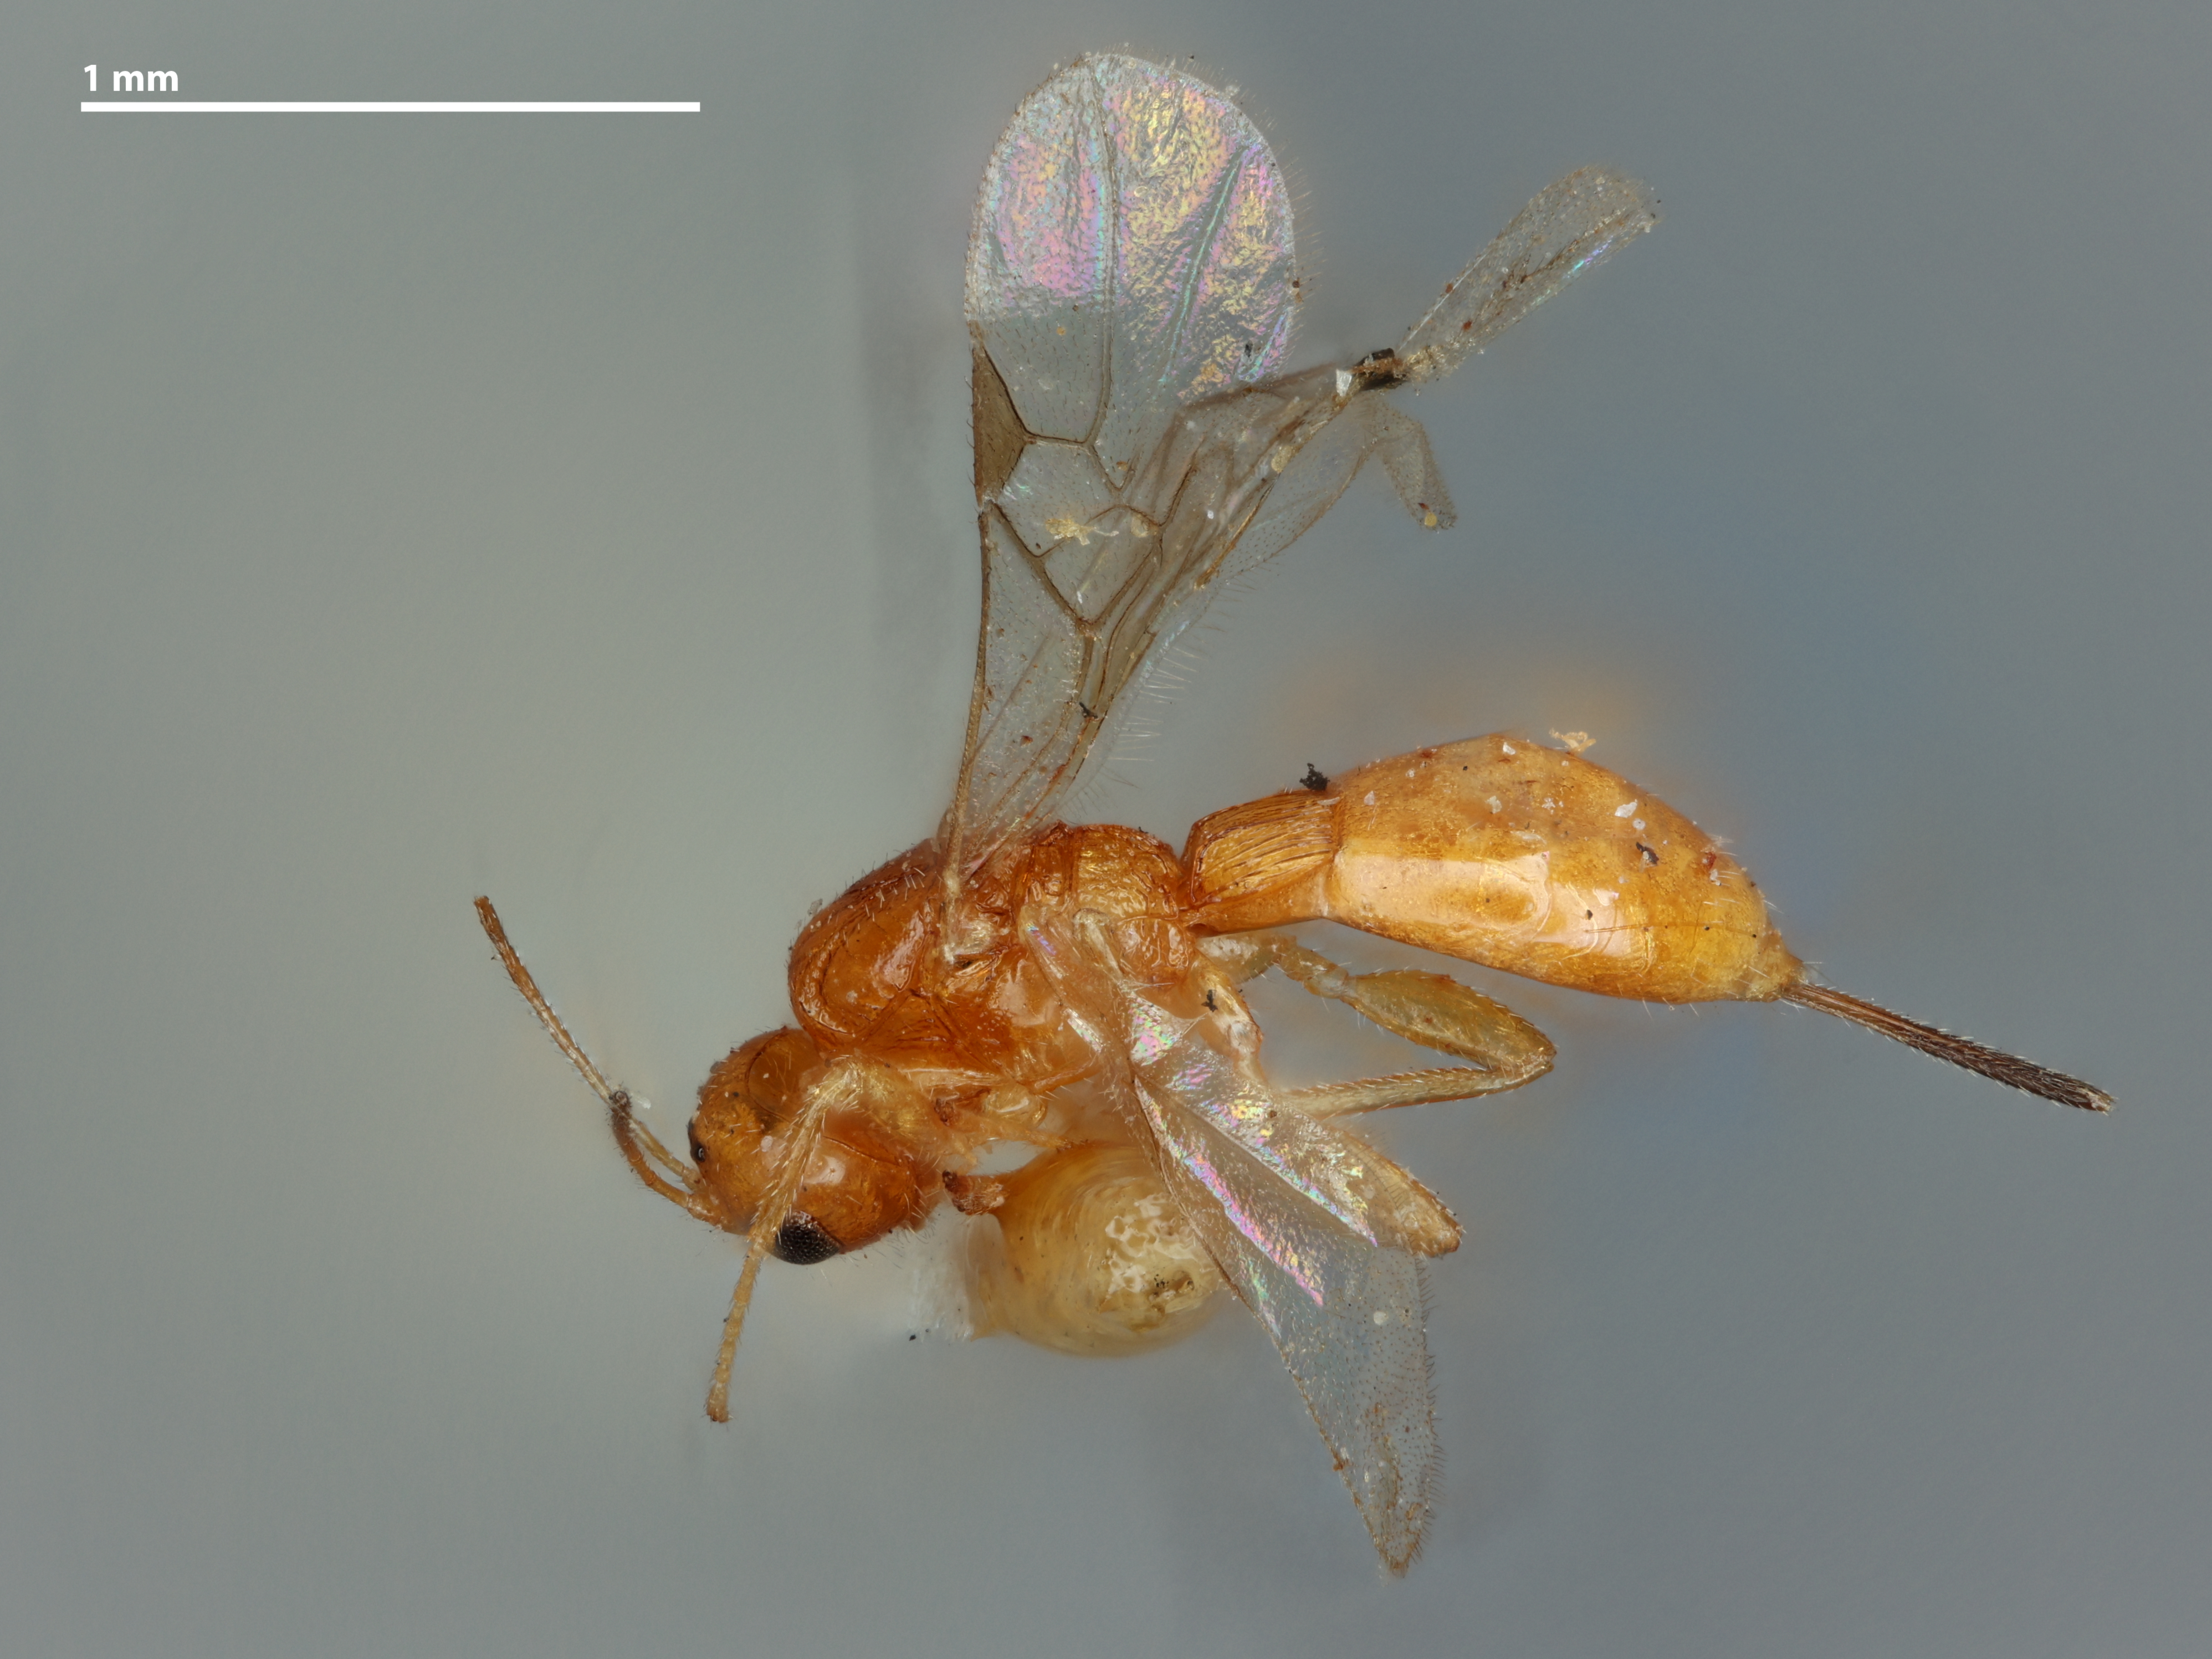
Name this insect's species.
Ecphylus schwarzi
